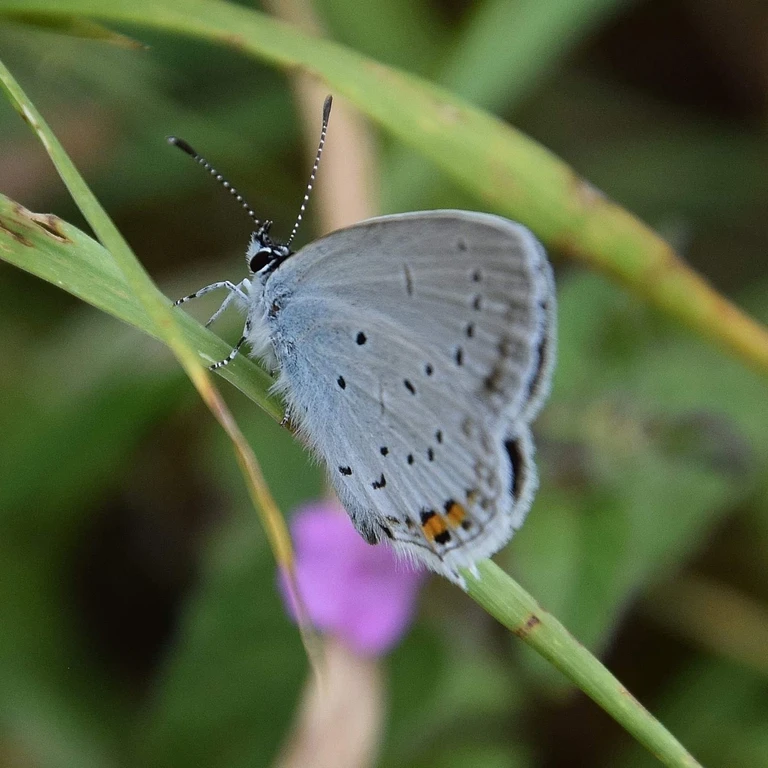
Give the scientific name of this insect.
Cupido argiades (also Elkalyce argiades)
